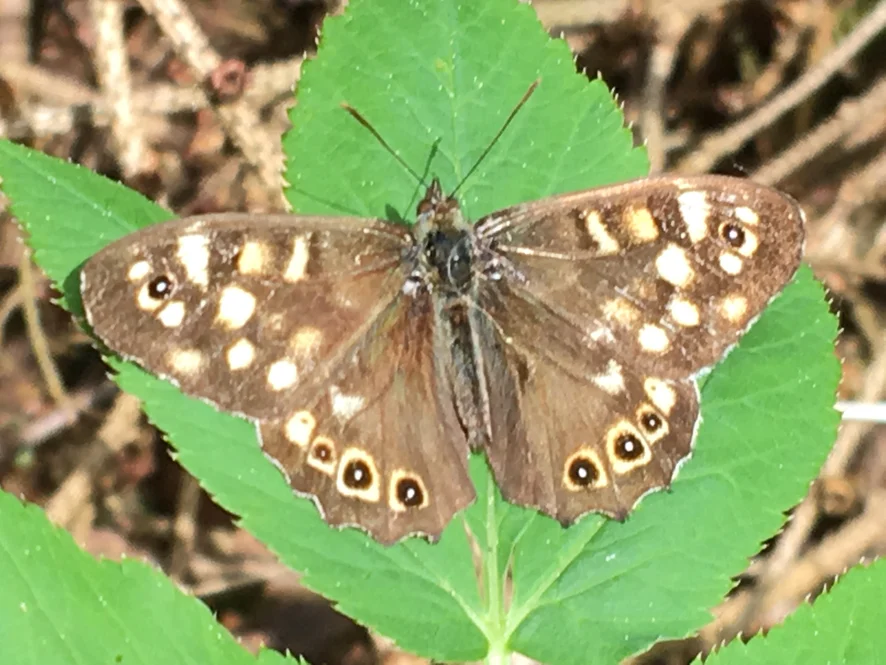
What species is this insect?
Pararge aegeria
